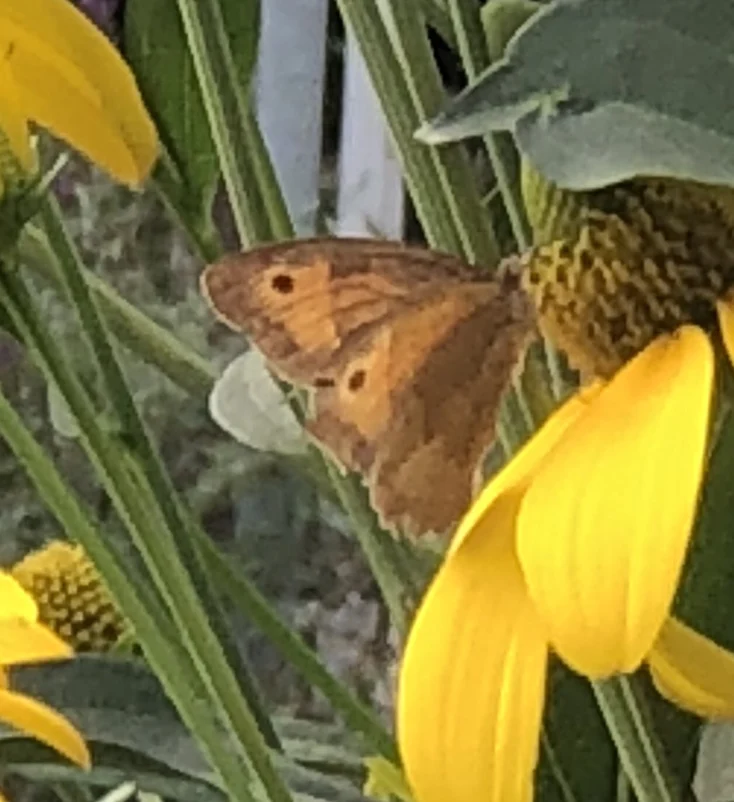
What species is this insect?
Maniola jurtina
